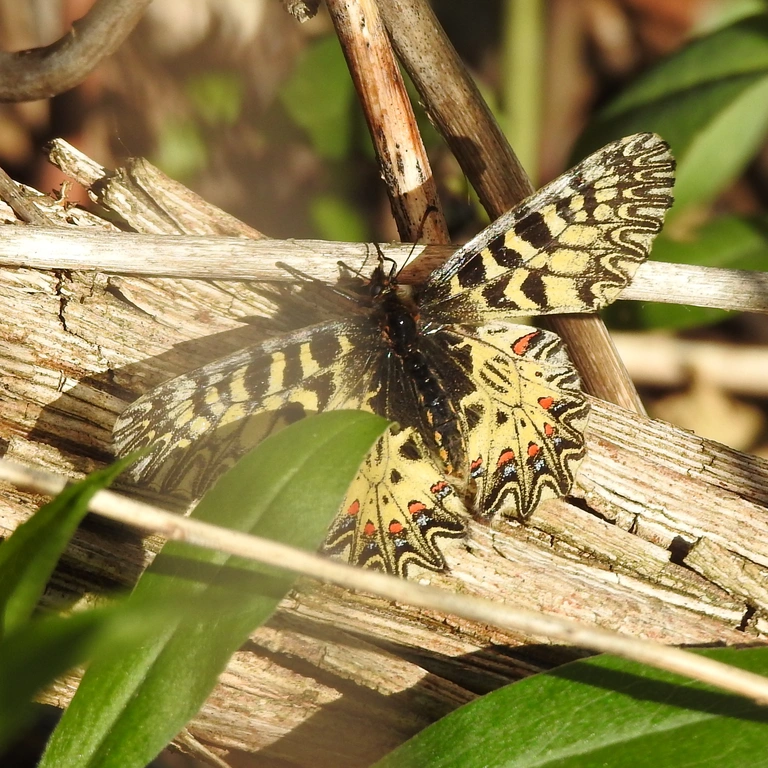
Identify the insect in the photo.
Zerynthia polyxena
